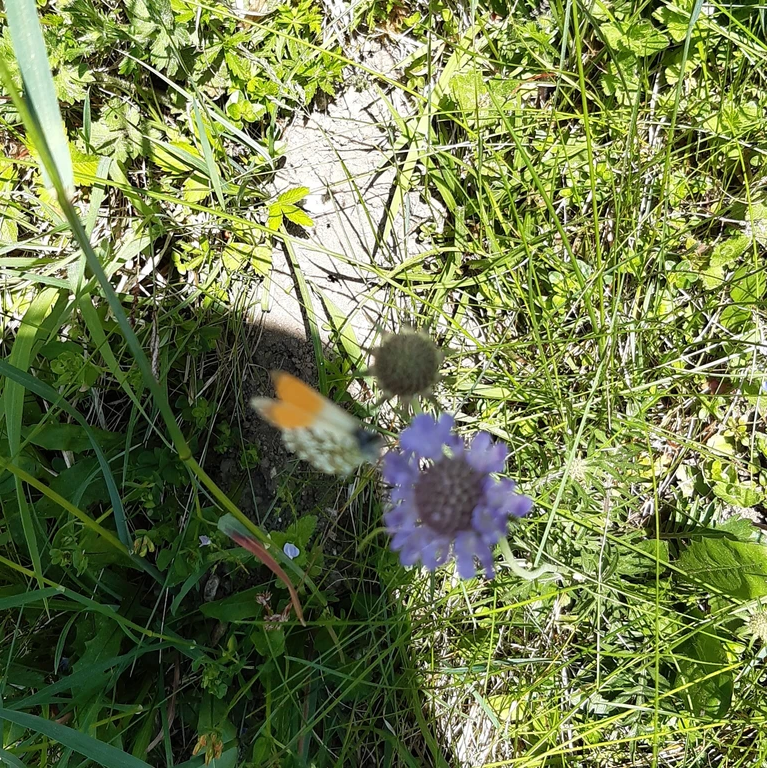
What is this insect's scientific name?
Anthocharis cardamines
